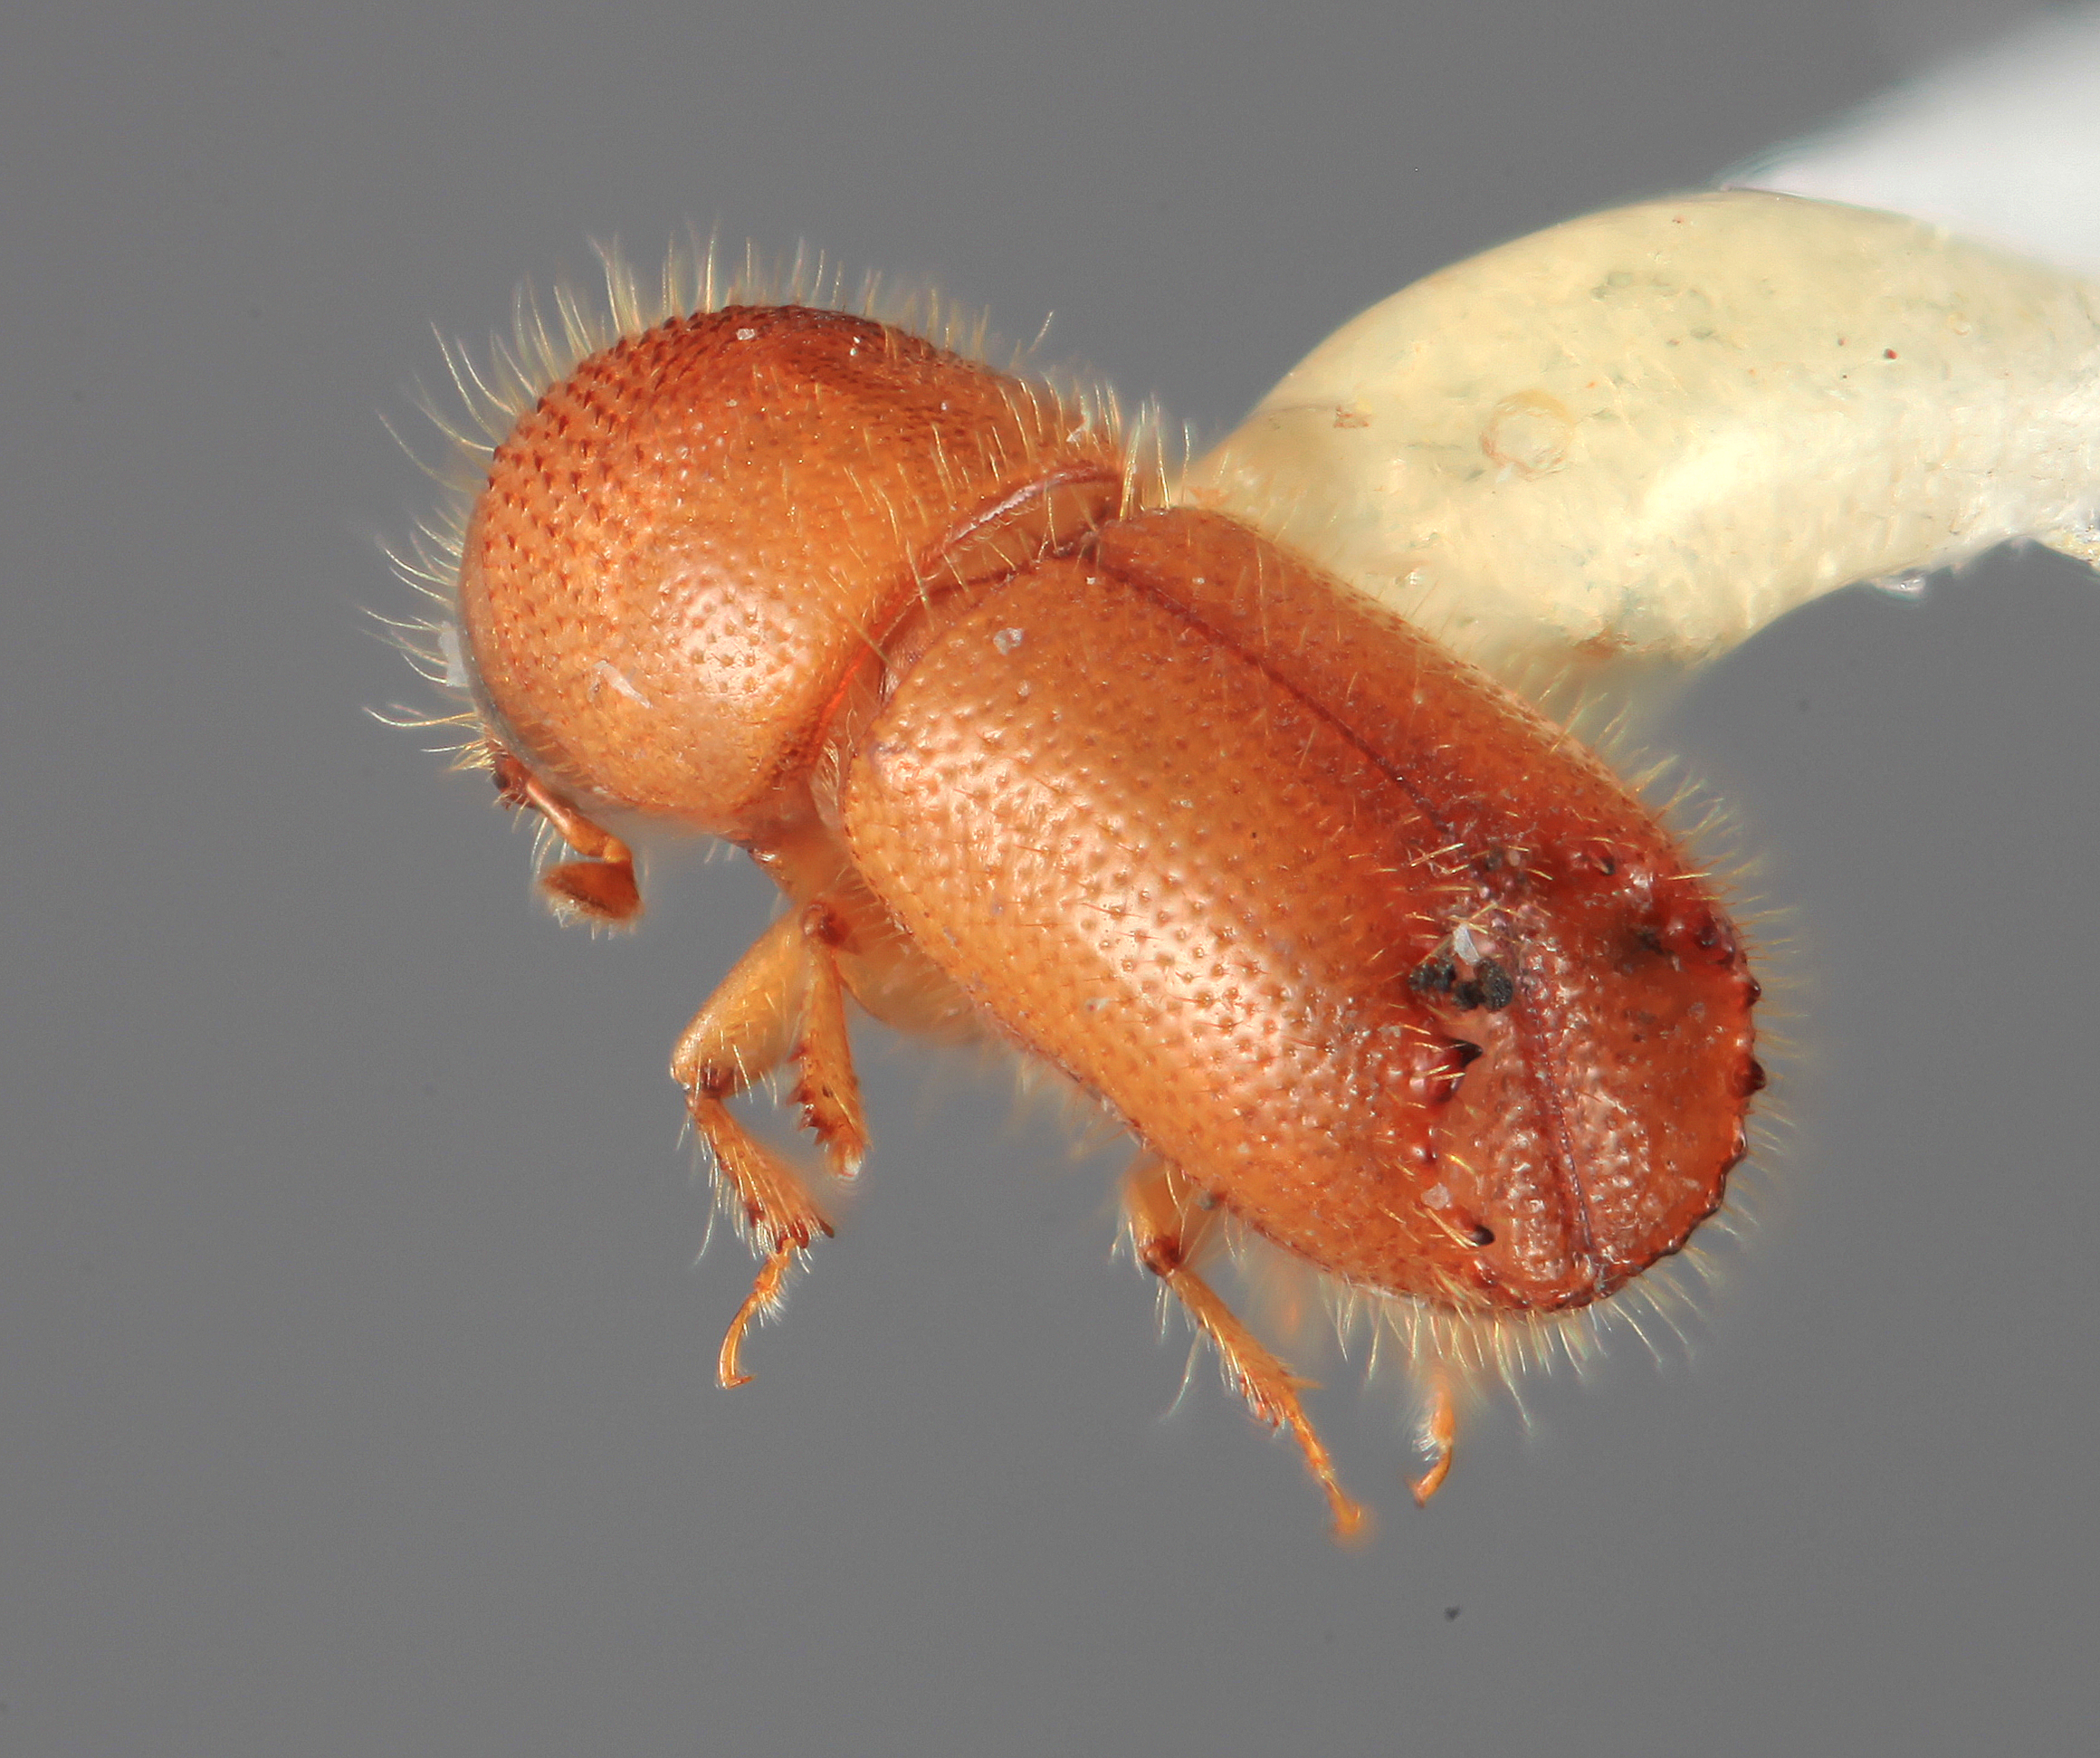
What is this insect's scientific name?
Mimips analogus
